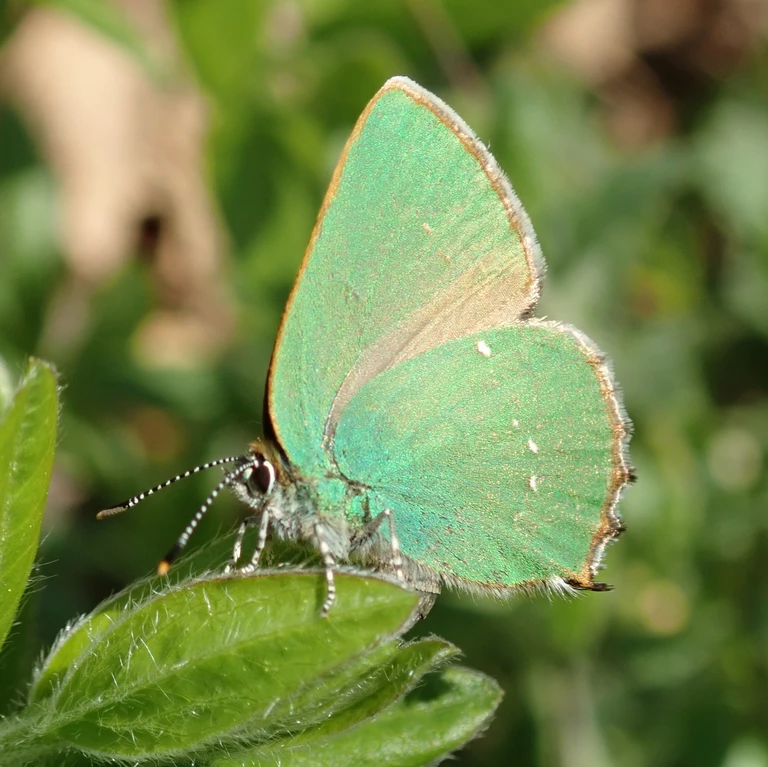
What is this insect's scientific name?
Callophrys rubi
